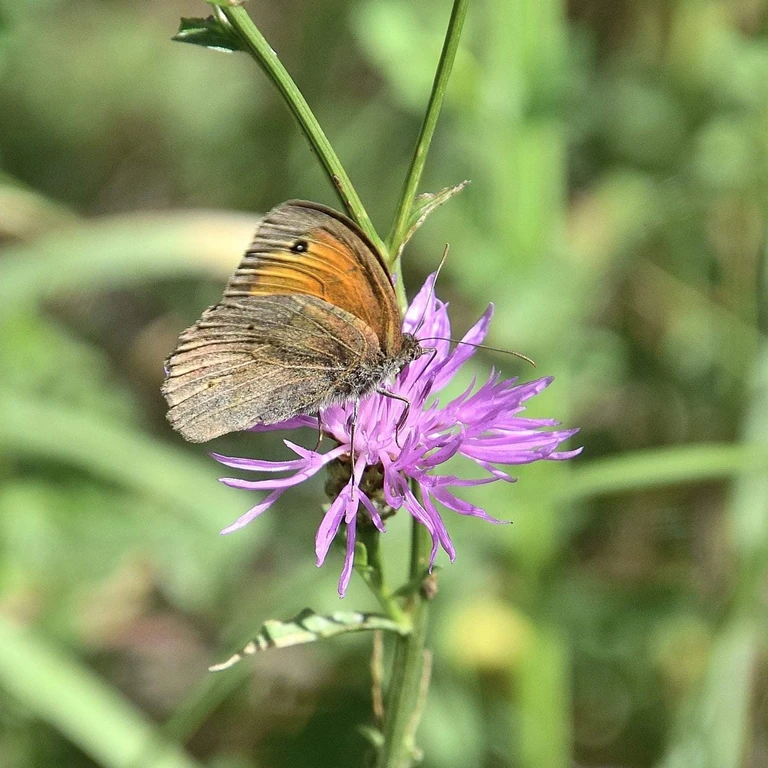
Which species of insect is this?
Maniola jurtina
